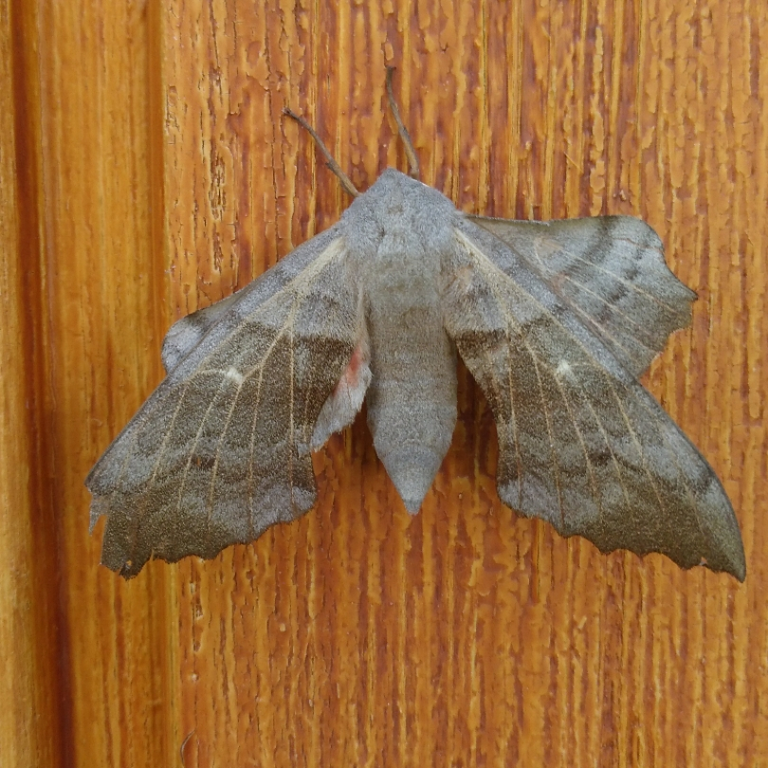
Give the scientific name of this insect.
Laothoe populi
